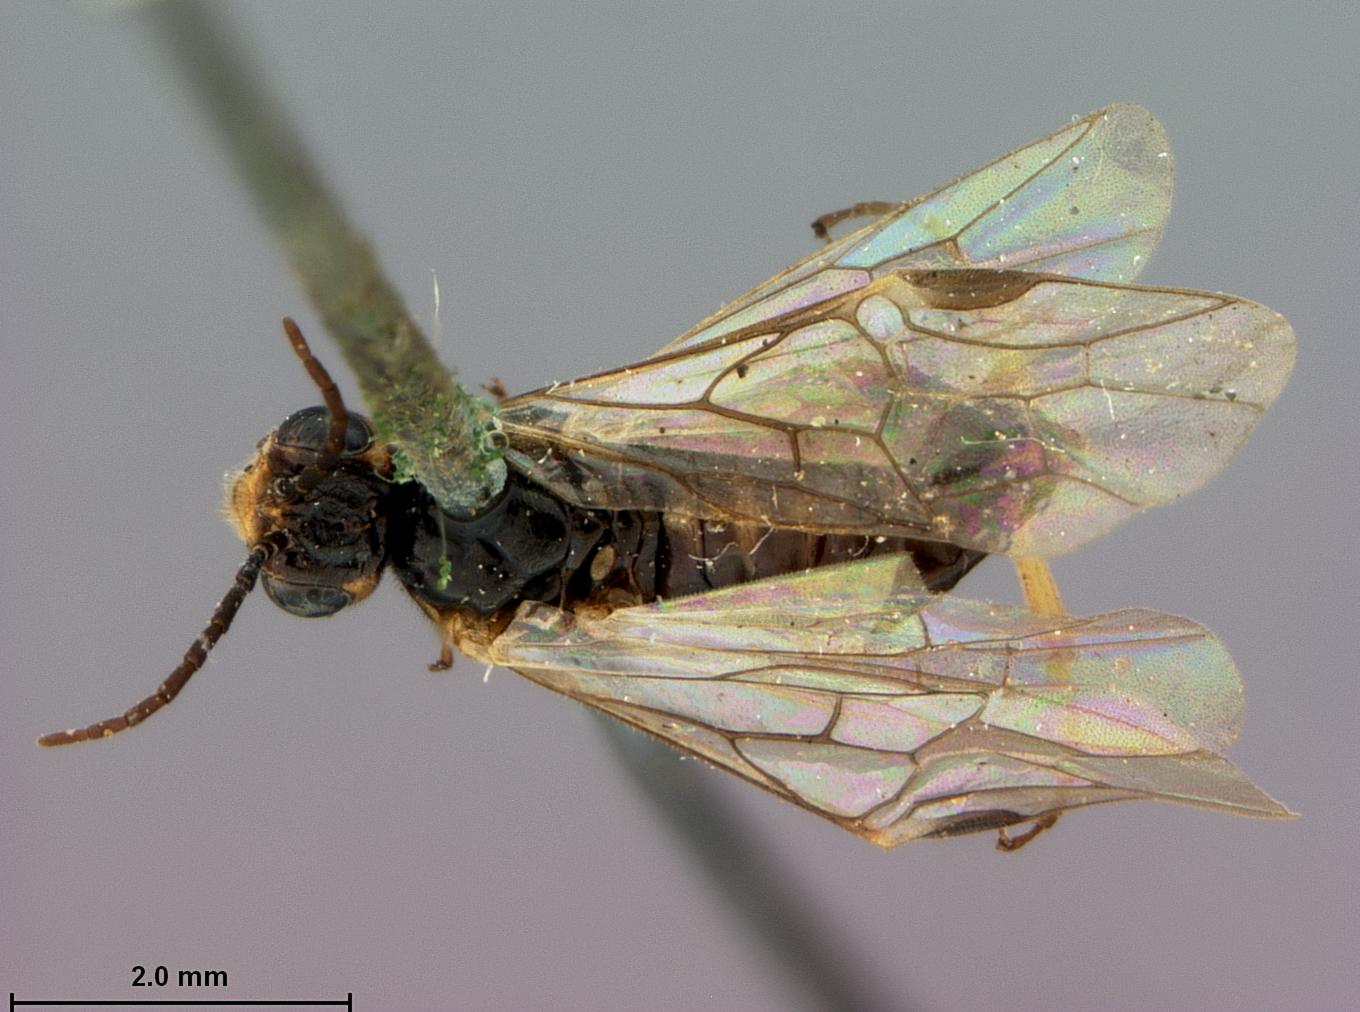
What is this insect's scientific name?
Euura brachycarpae
